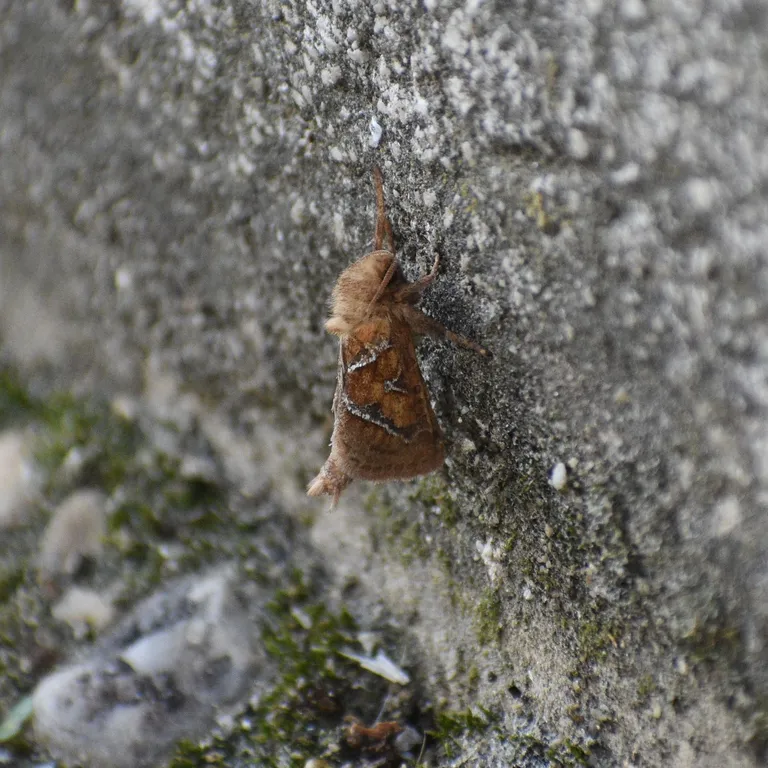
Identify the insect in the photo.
Triodia sylvina
